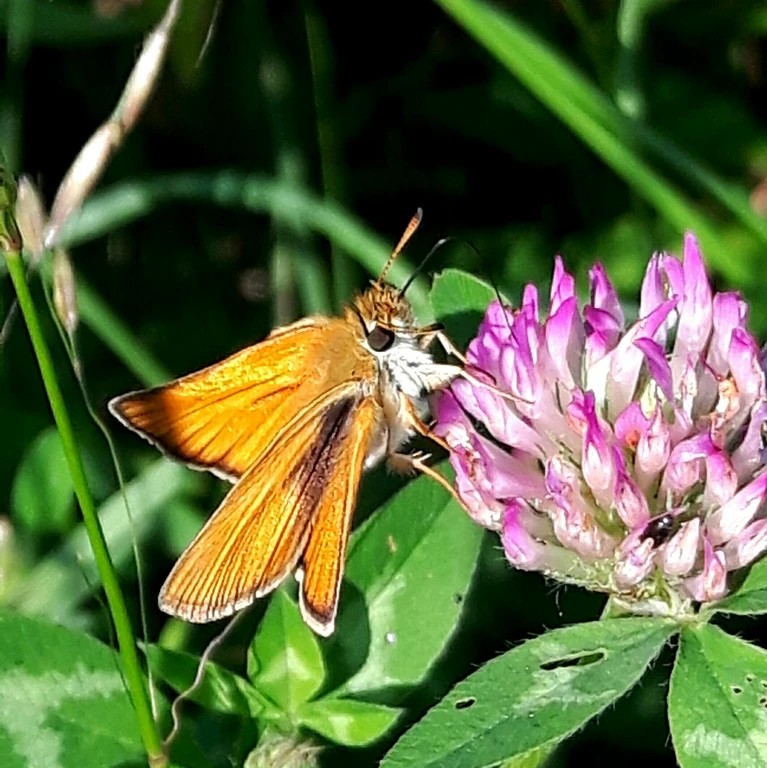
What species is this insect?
Thymelicus lineola
